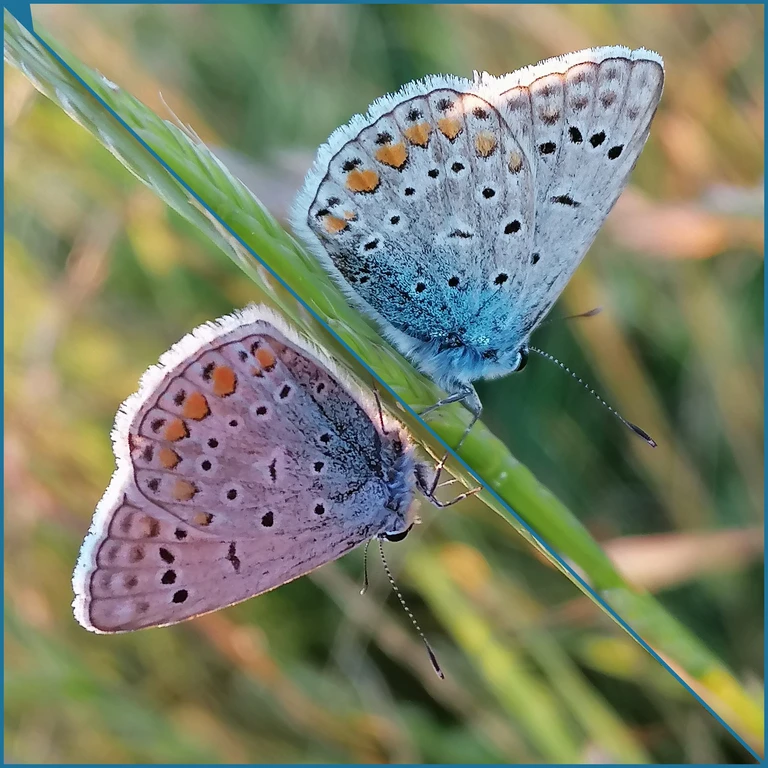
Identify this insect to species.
Polyommatus icarus
